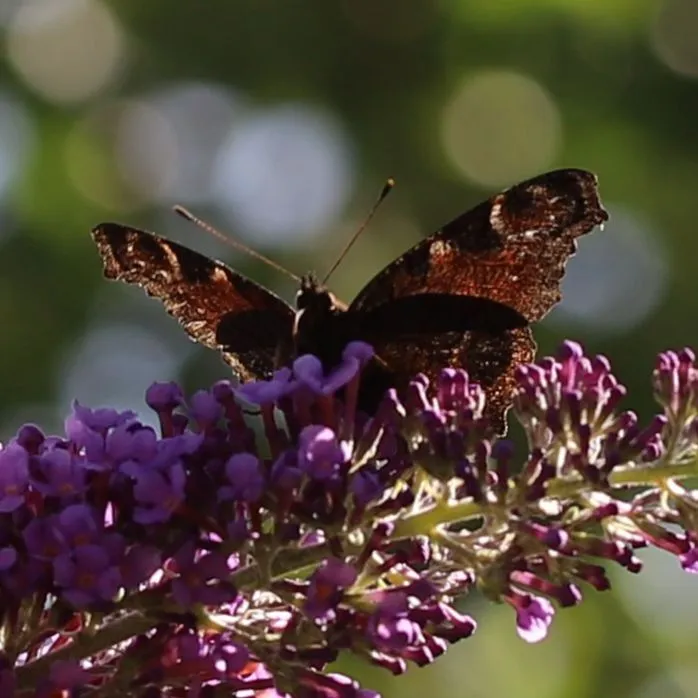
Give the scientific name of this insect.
Aglais io
